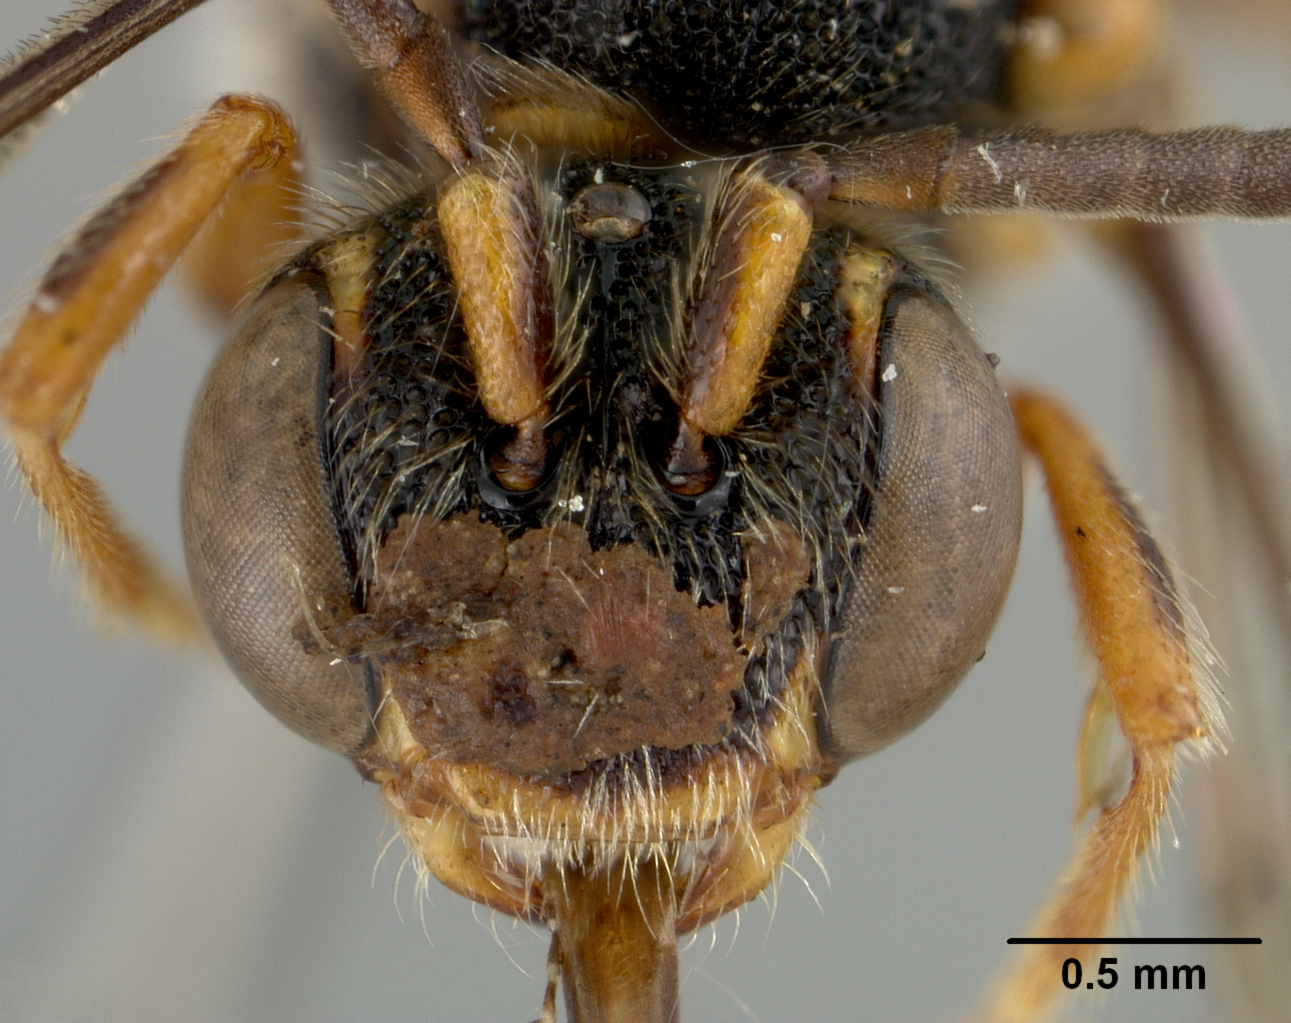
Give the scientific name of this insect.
Nomada pervasor
